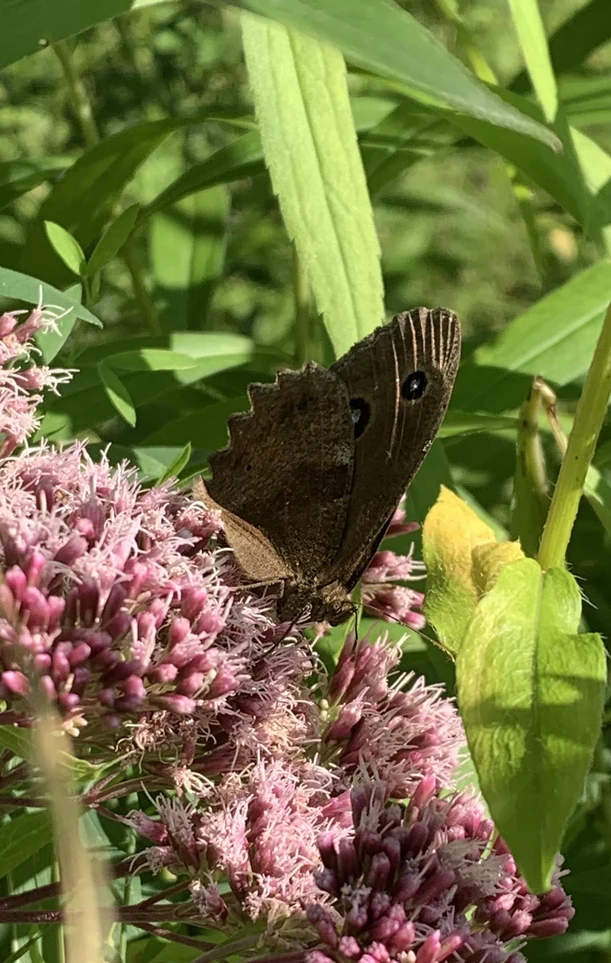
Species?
Minois dryas
